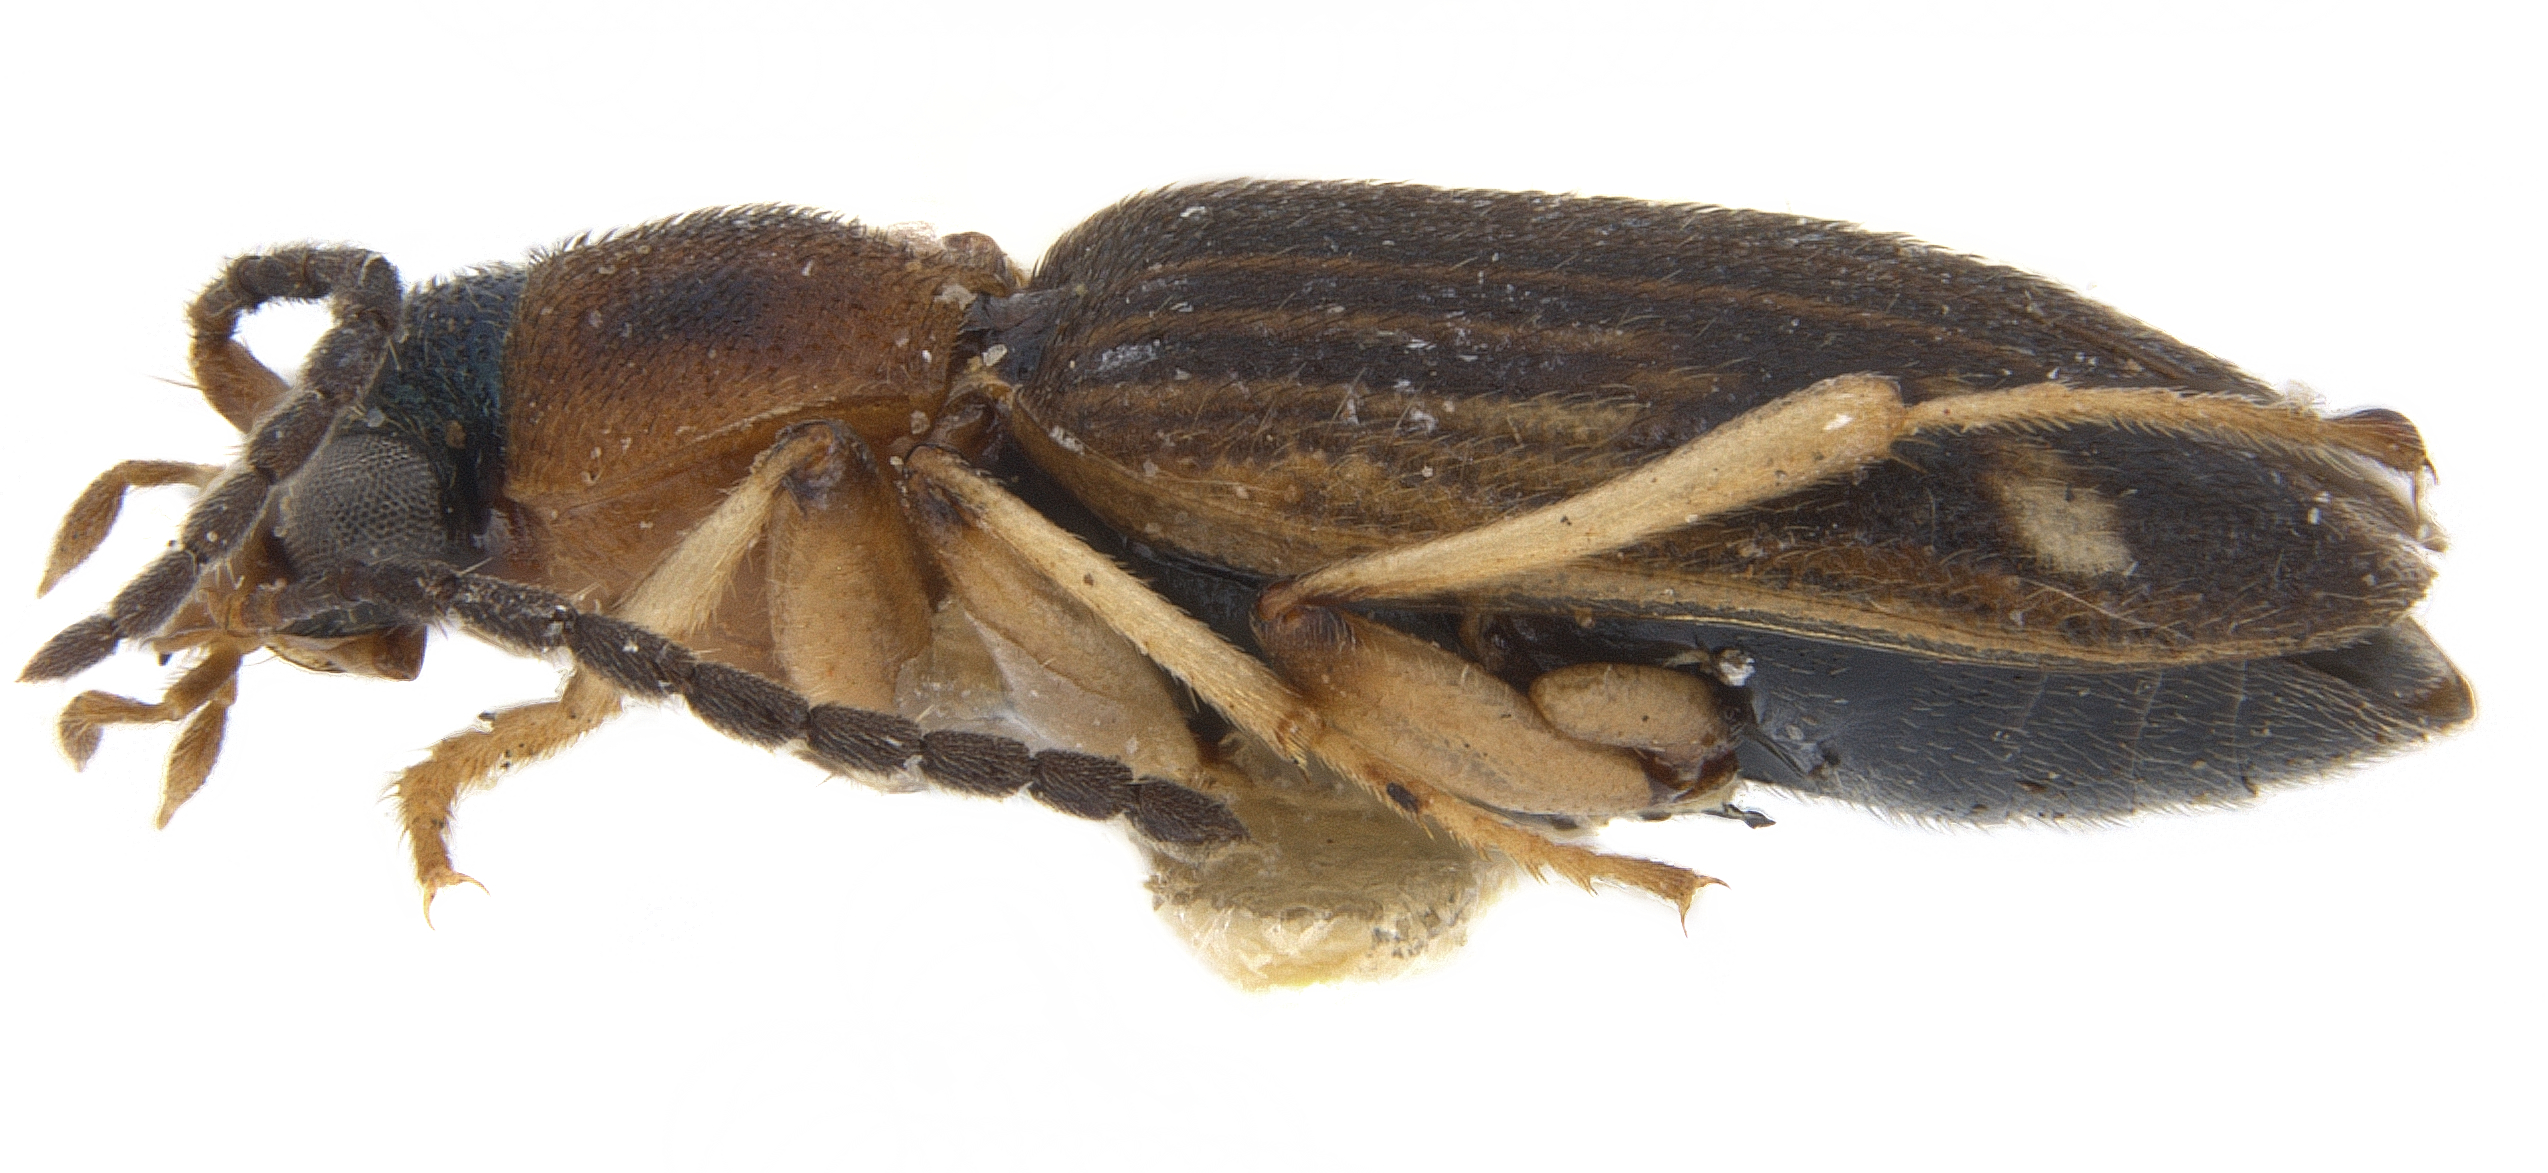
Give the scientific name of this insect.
Callistomimus tumidipes
